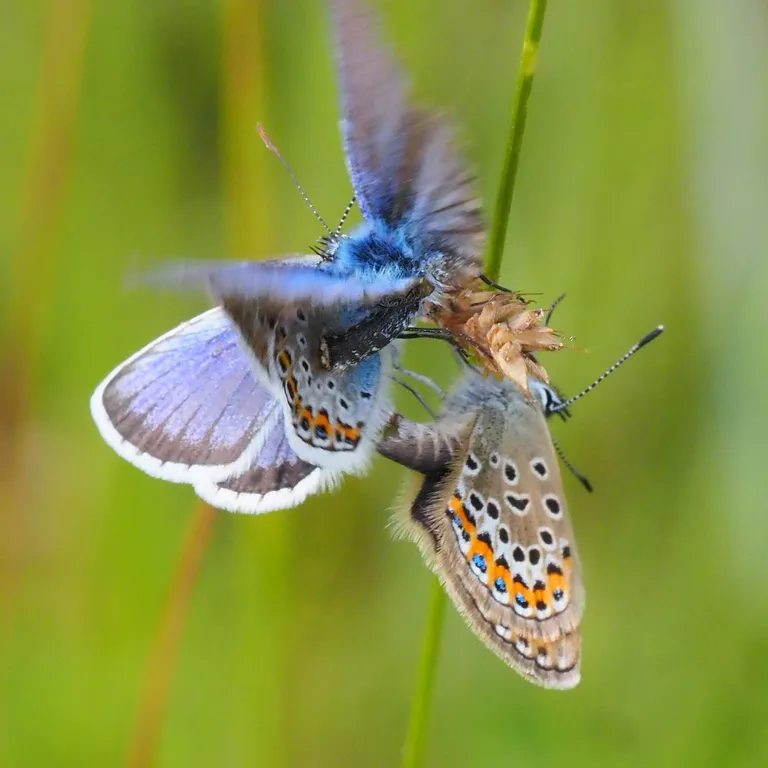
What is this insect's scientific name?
Plebejus argus
